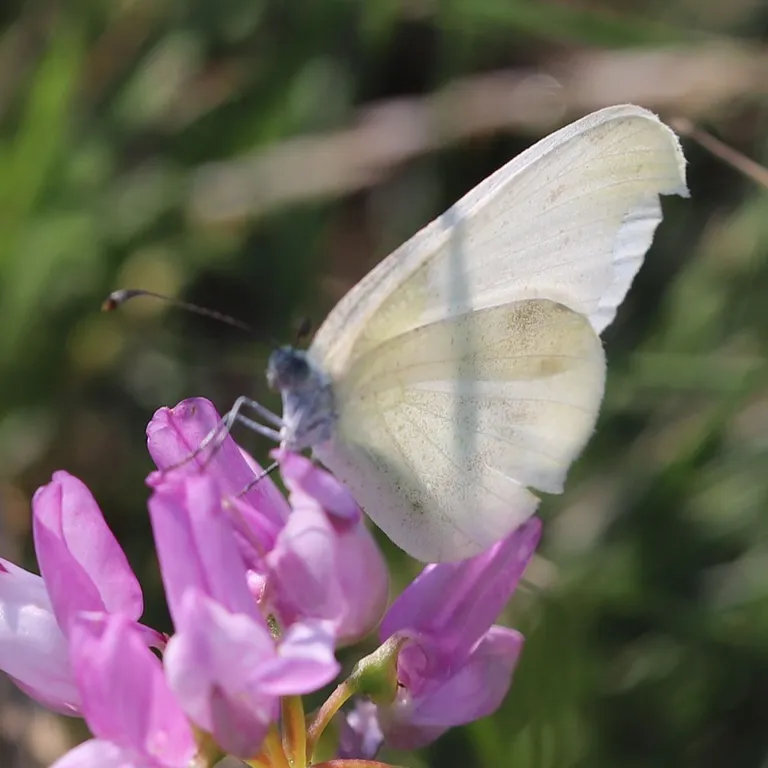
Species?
Leptidea sinapis/juvernica
